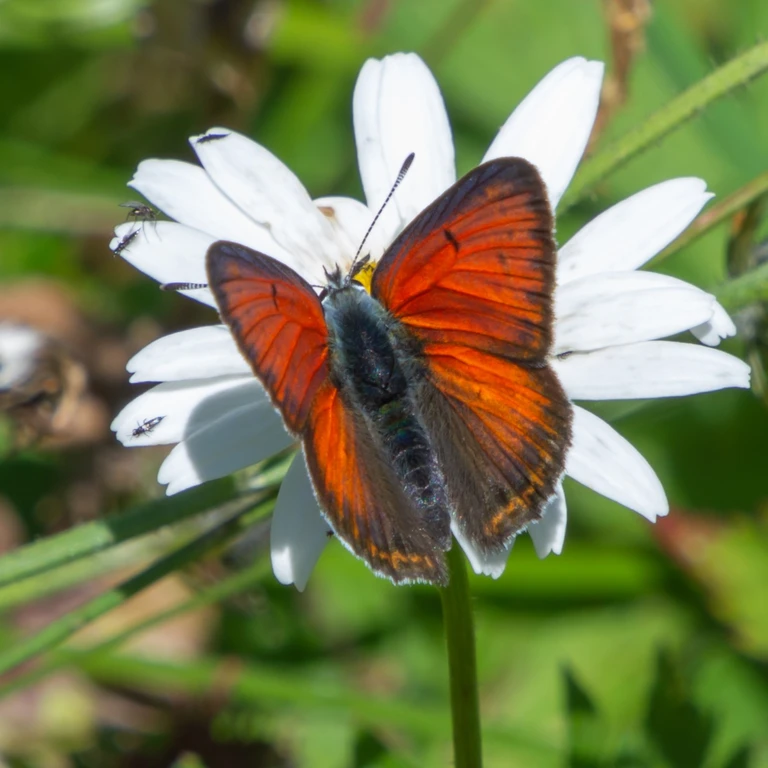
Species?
Lycaena hippothoe (also Palaeochrysophanus hippothoe)
